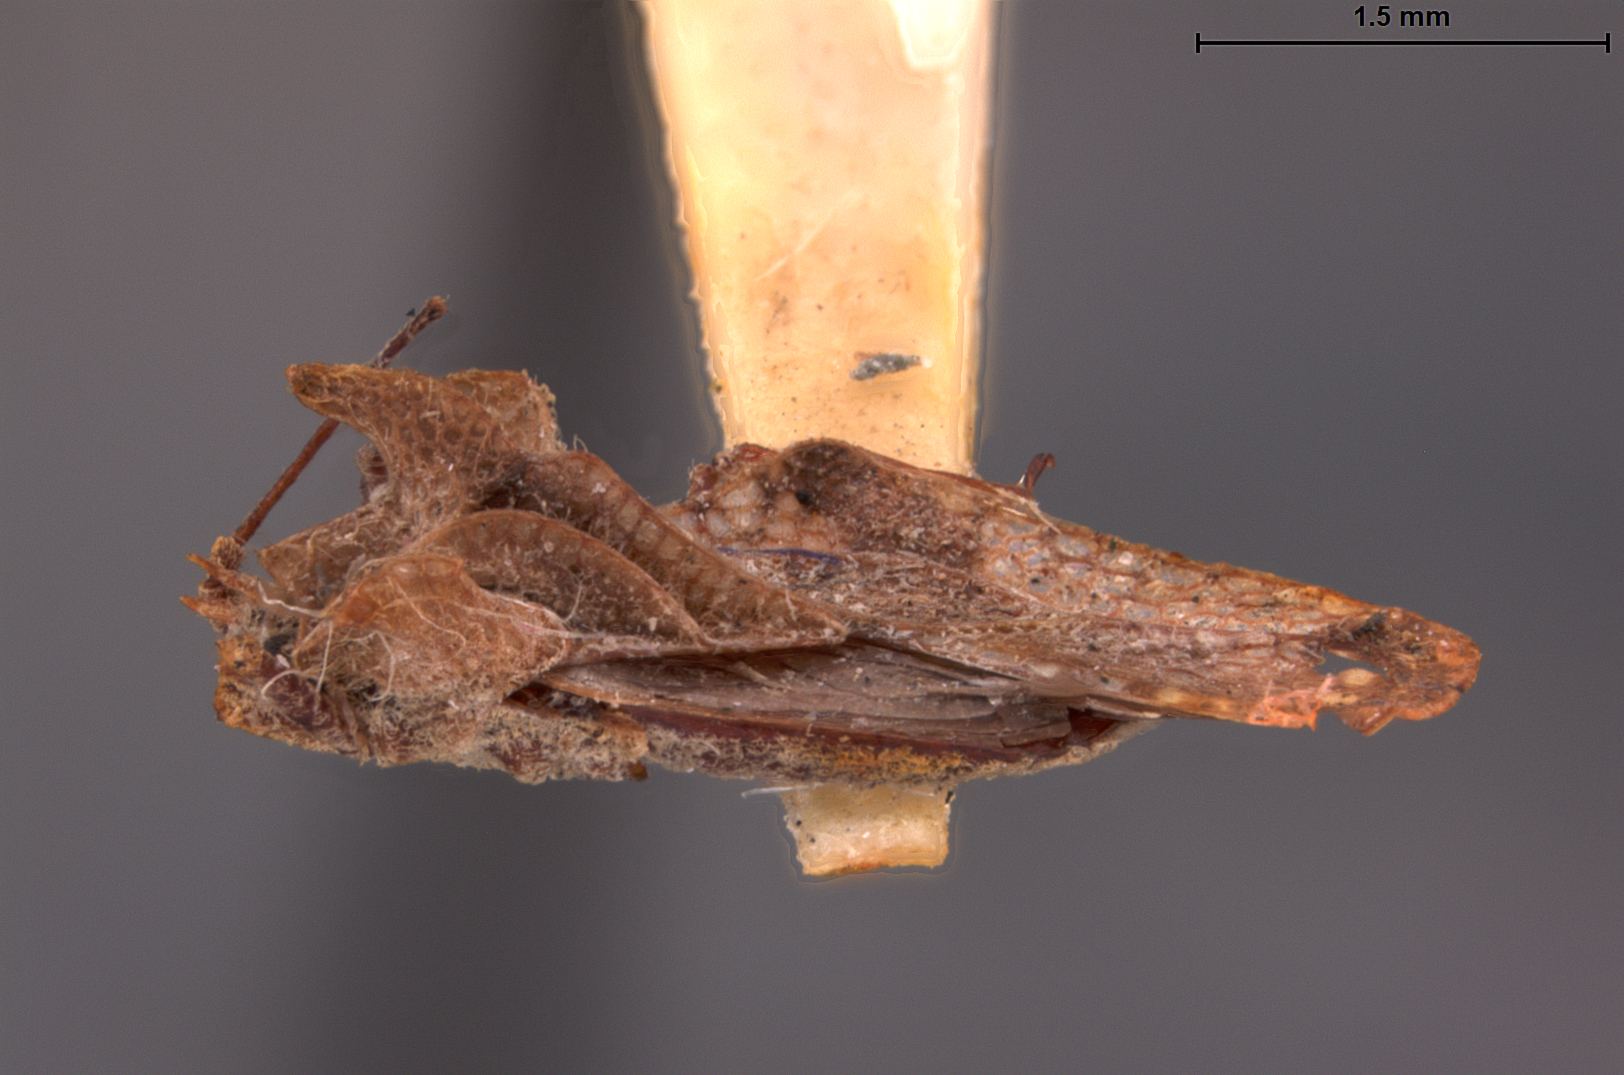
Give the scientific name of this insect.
Conchotingis borneoana
